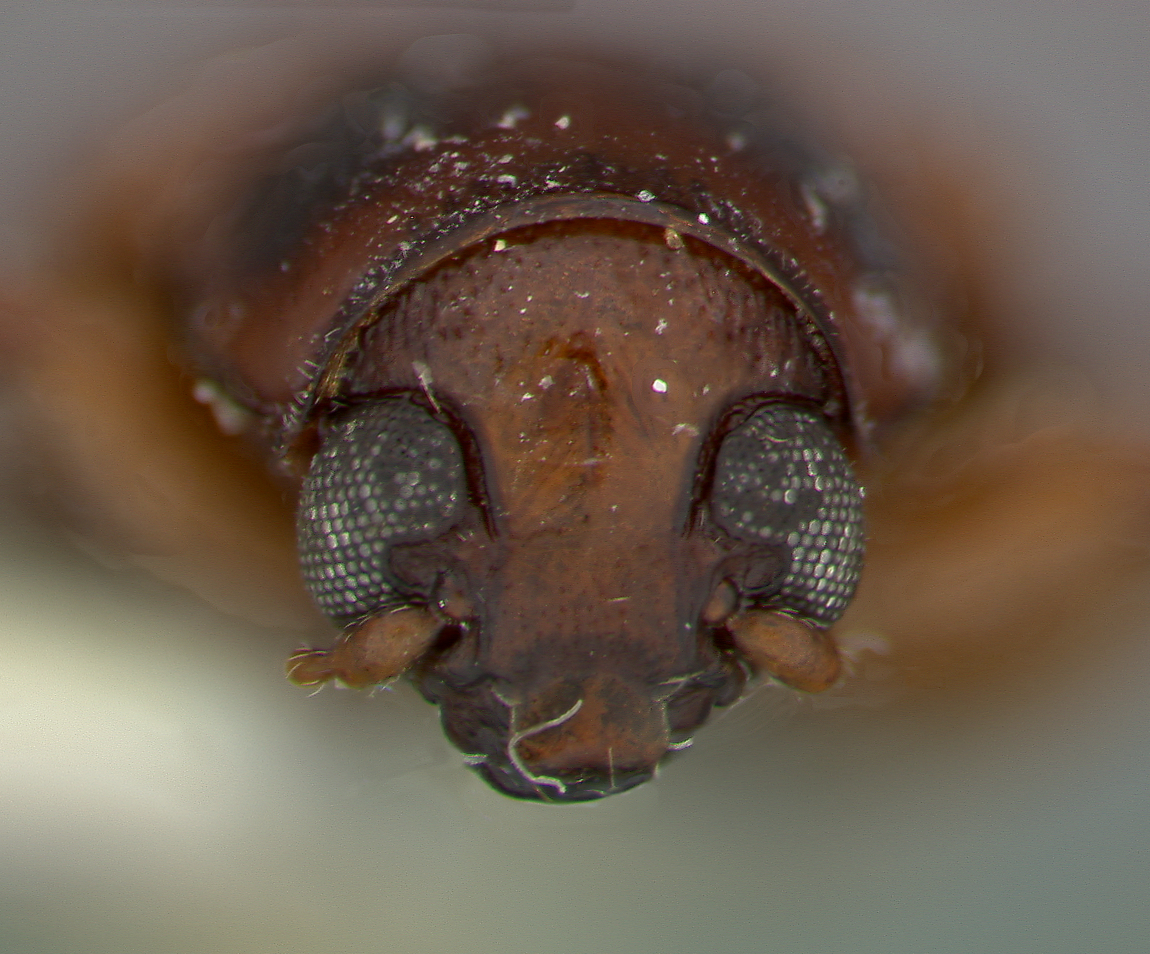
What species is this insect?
Metachroma bridwelli
